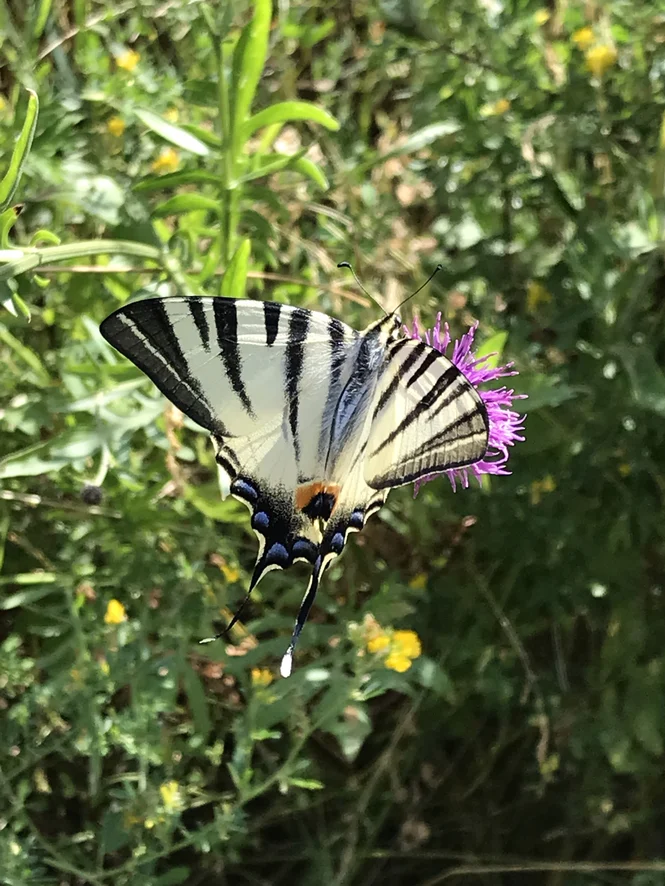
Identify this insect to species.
Iphiclides podalirius
